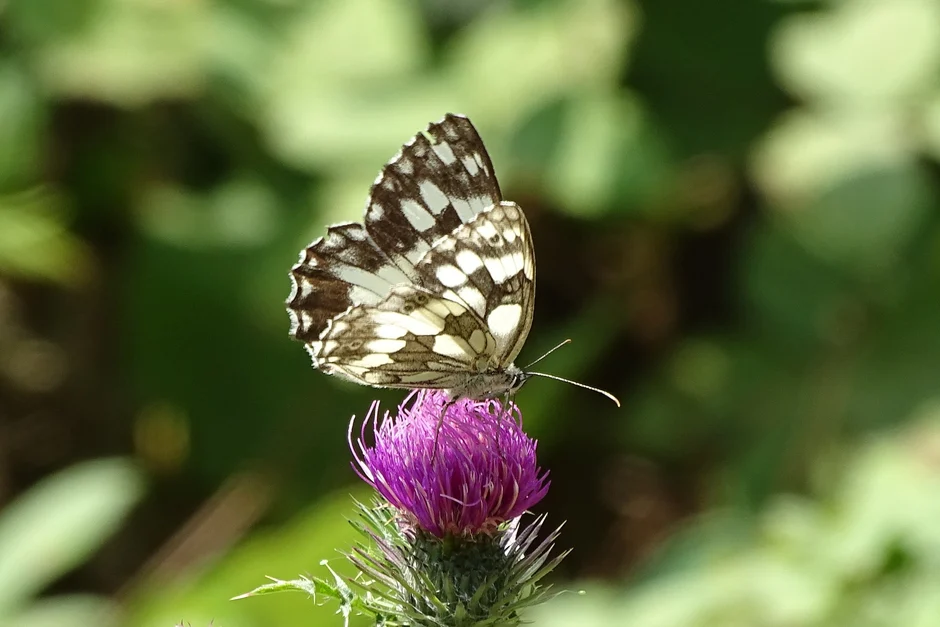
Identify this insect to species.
Melanargia galathea
